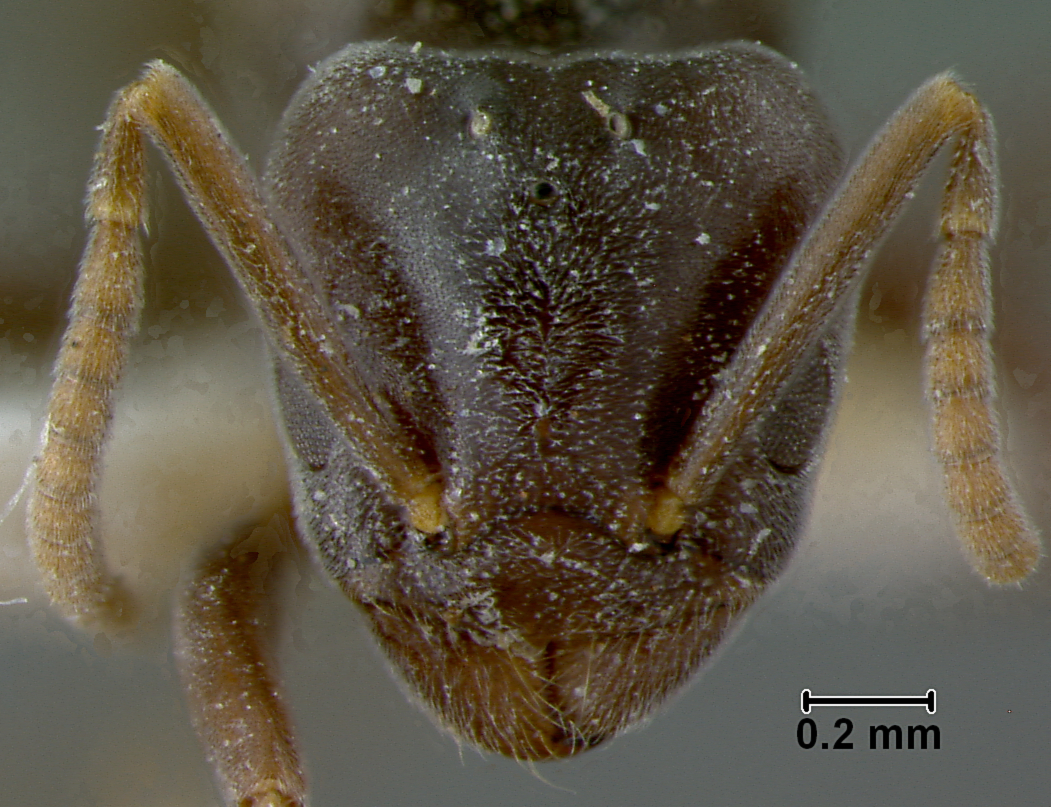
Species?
Bothriomyrmex decapitans
